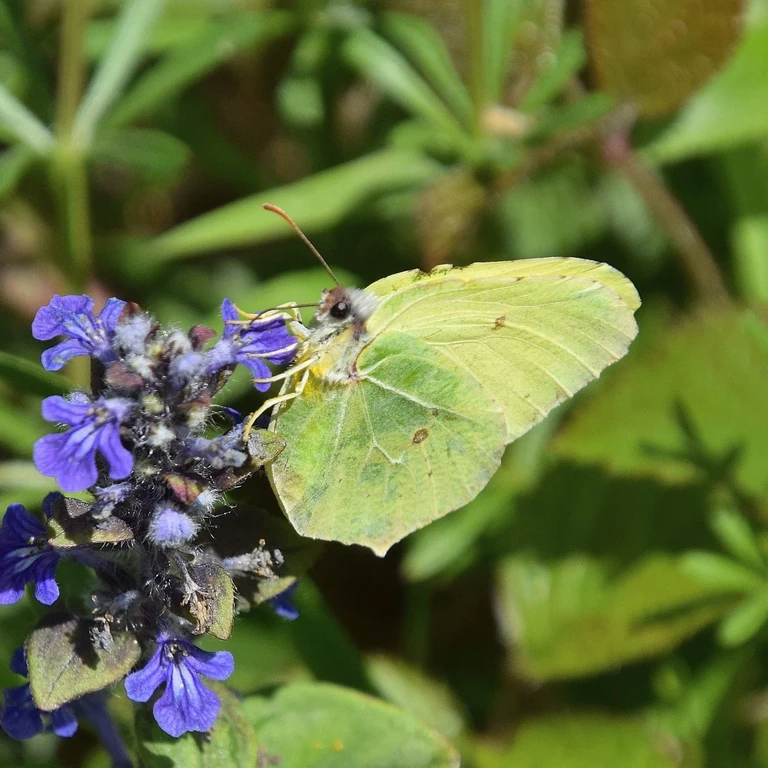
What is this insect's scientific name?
Gonepteryx rhamni
